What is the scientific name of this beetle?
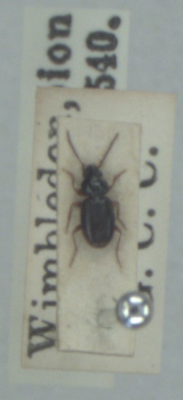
Bembidion mannerheimii
